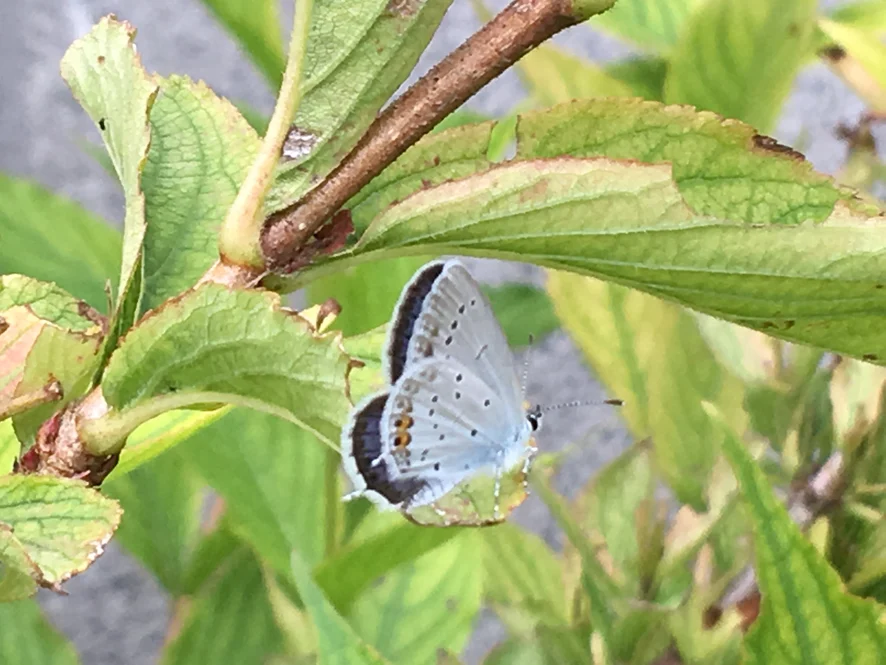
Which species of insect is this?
Cupido argiades (also Elkalyce argiades)
